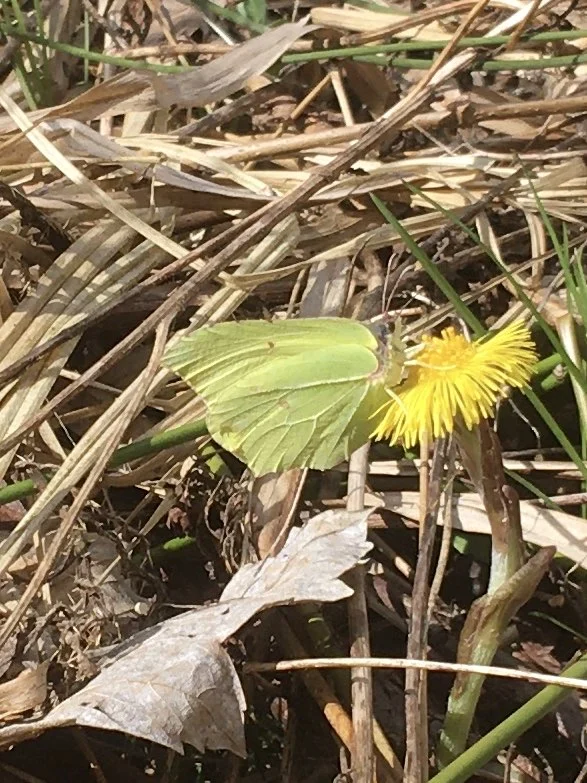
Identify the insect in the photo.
Gonepteryx rhamni
